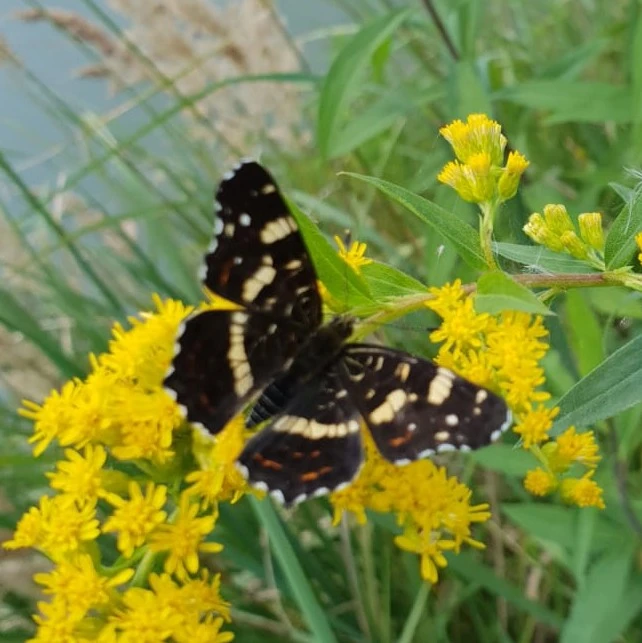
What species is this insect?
Araschnia levana
